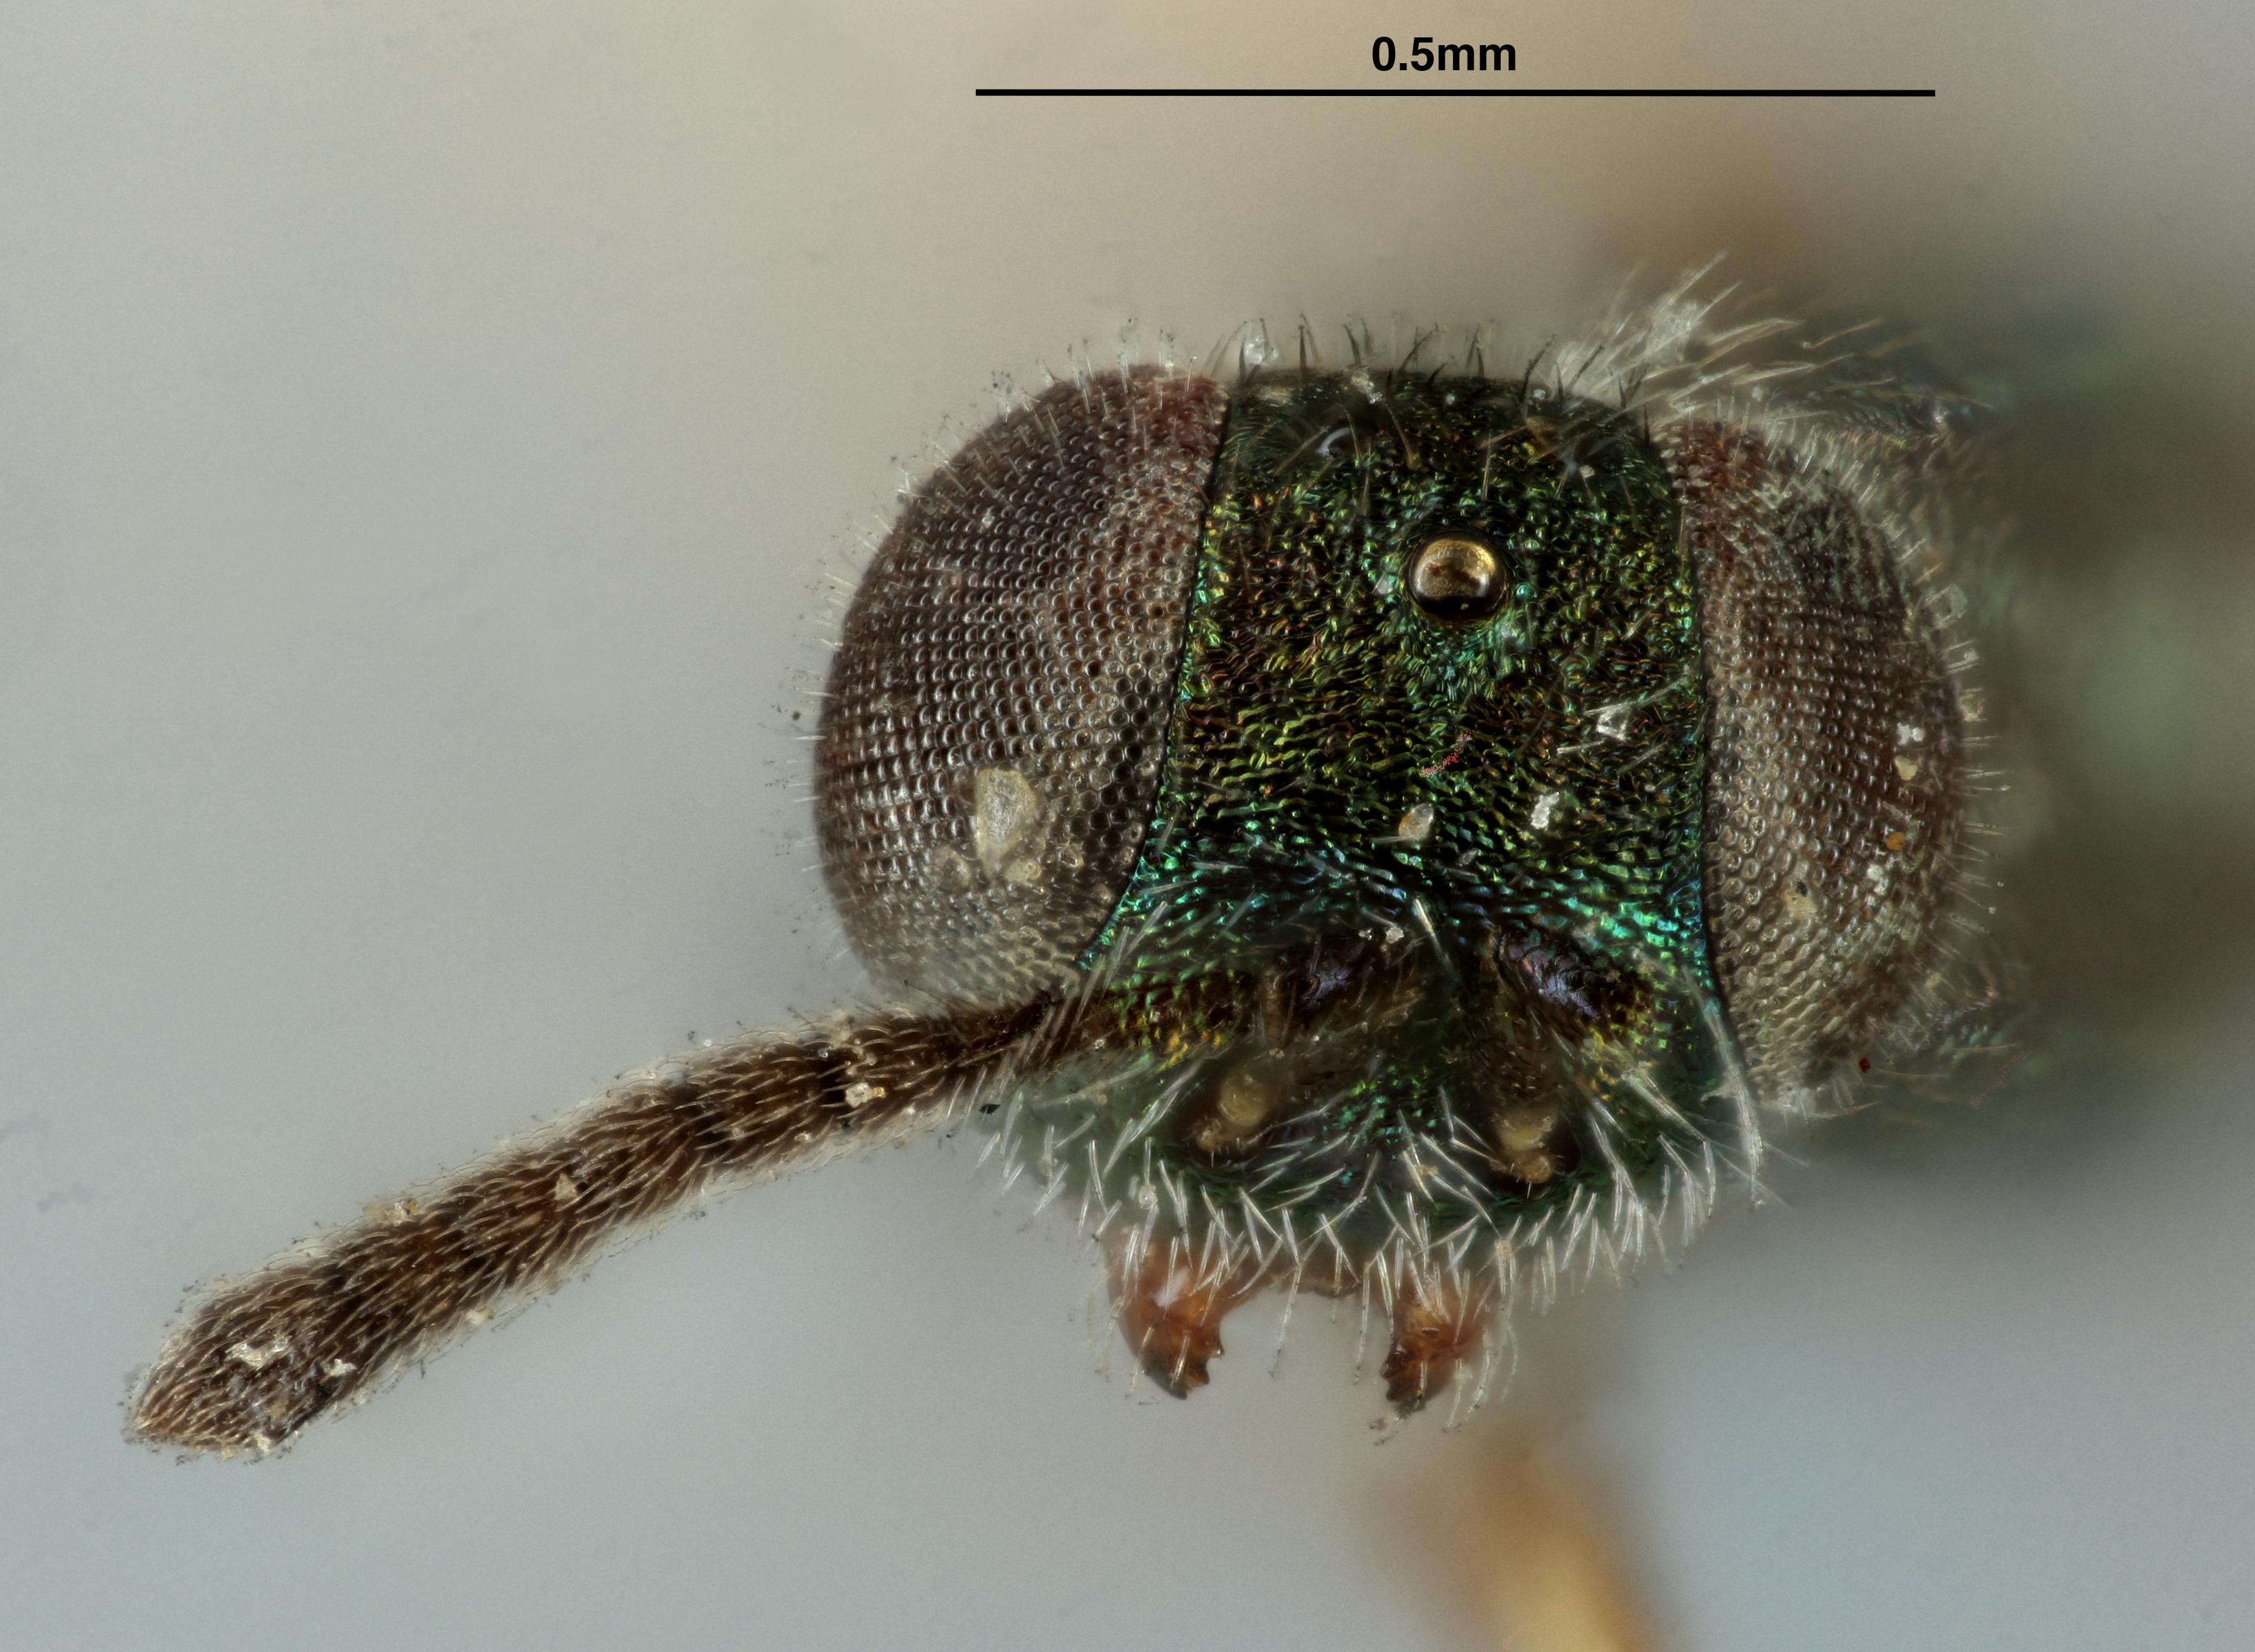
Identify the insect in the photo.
Halidea schwarzi
